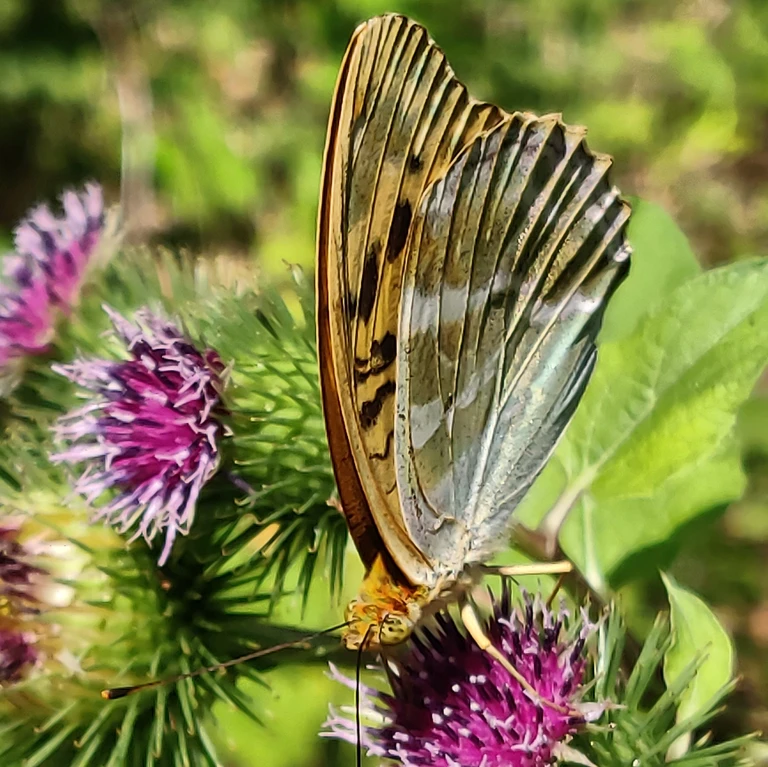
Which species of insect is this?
Argynnis paphia
